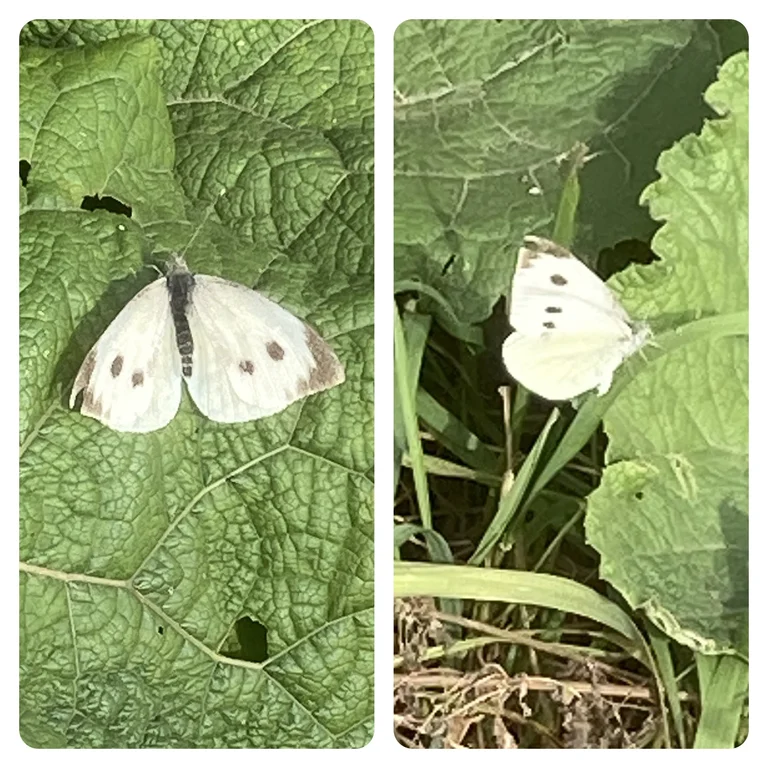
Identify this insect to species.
Pieris brassicae
